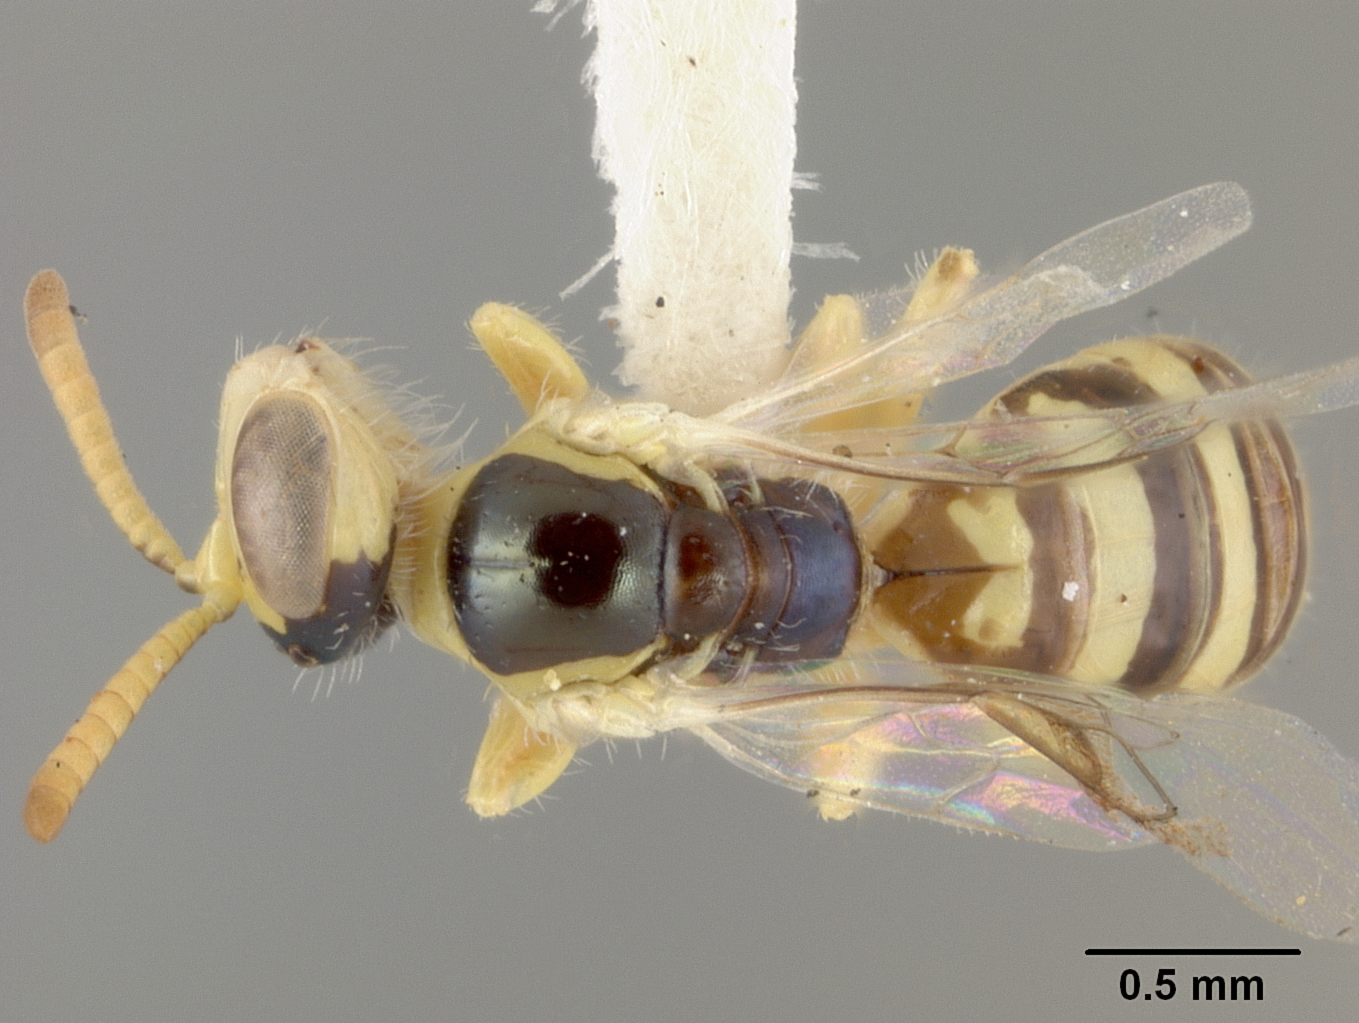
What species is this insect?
Perdita prosopidis
